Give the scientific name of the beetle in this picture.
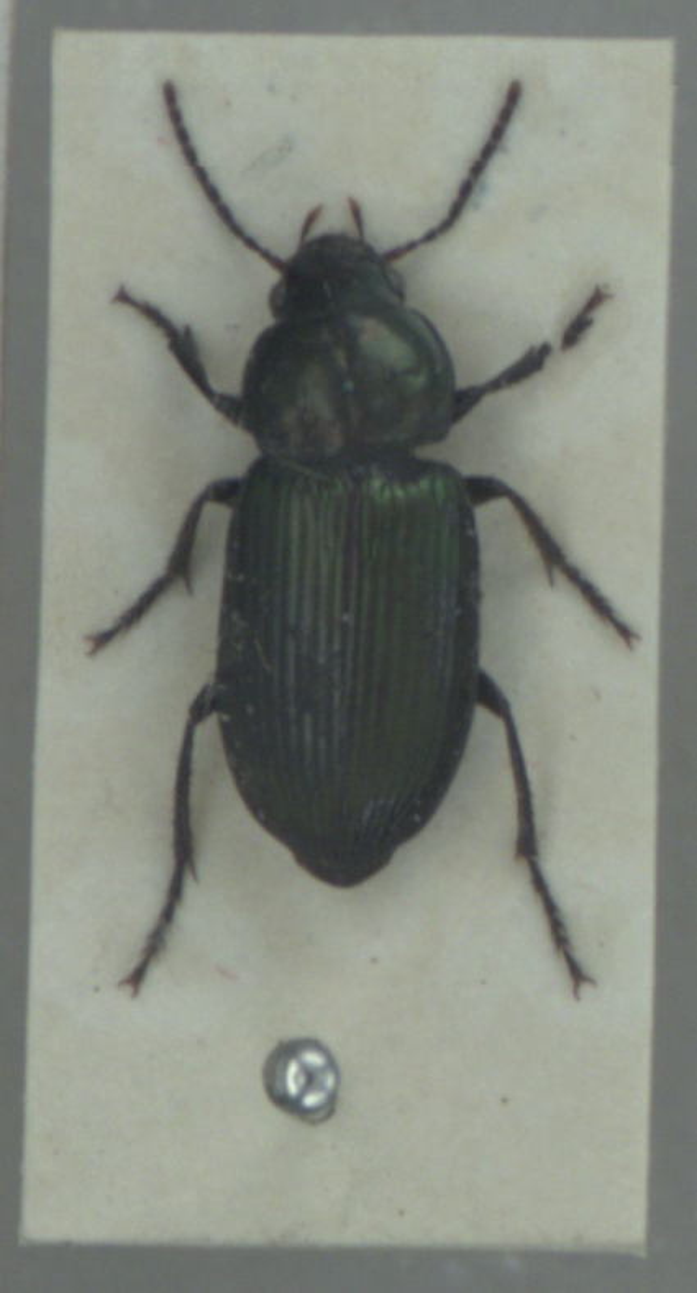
Anisodactylus poeciloides
